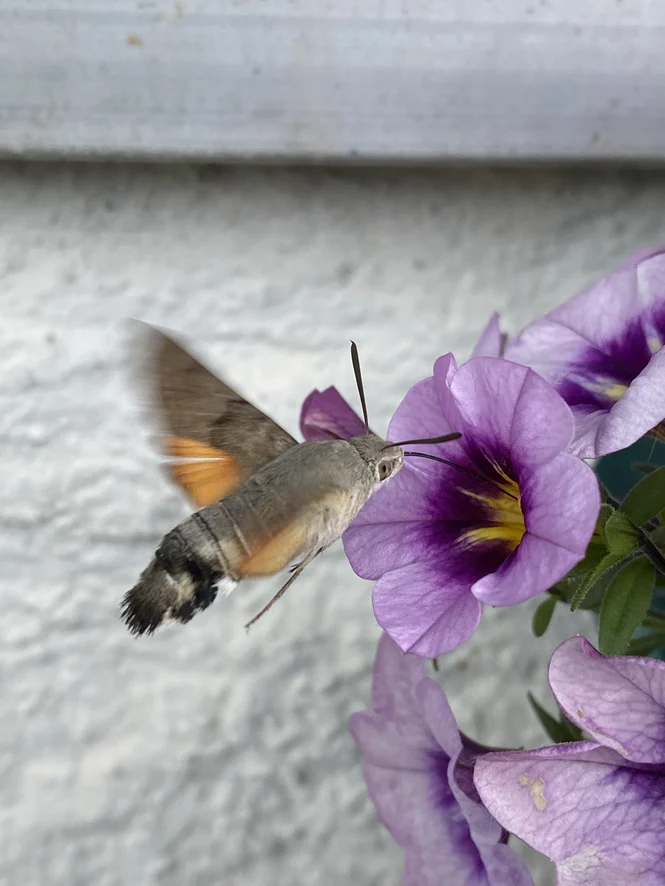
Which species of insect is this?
Macroglossum stellatarum
